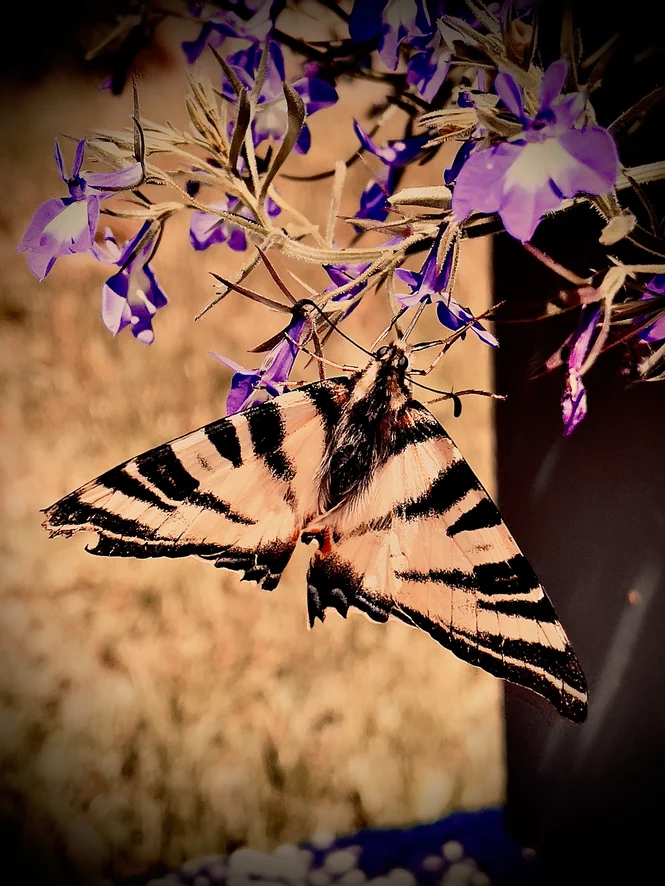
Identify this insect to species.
Iphiclides podalirius
